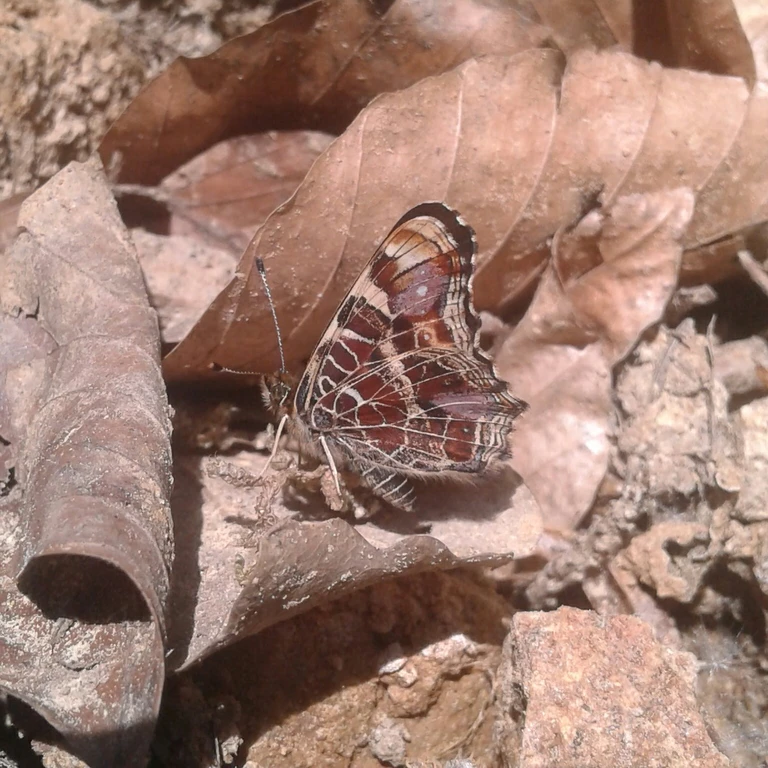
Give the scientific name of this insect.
Araschnia levana
